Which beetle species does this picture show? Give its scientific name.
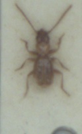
Aepopsis robinii
